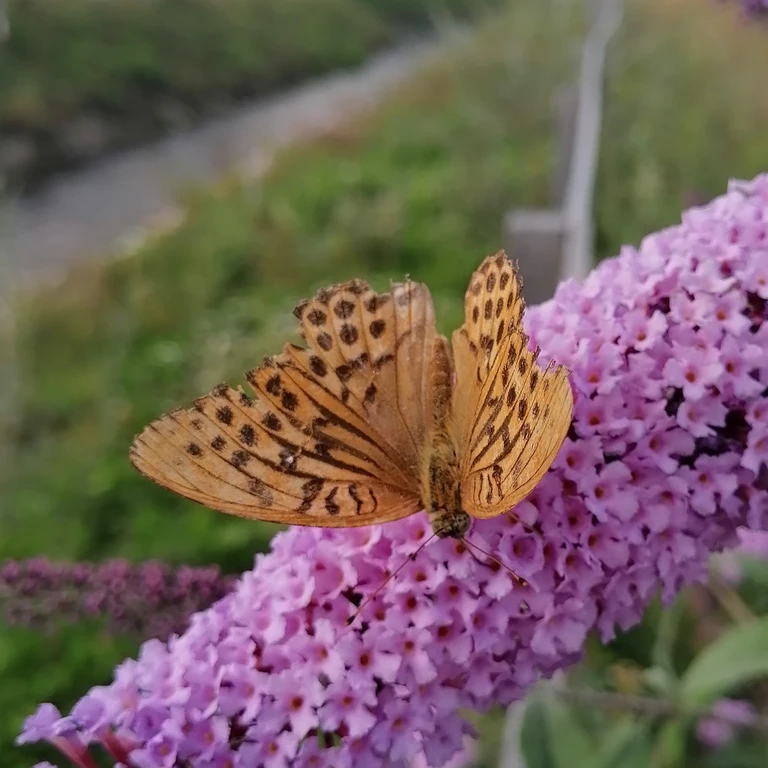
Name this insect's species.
Argynnis paphia
